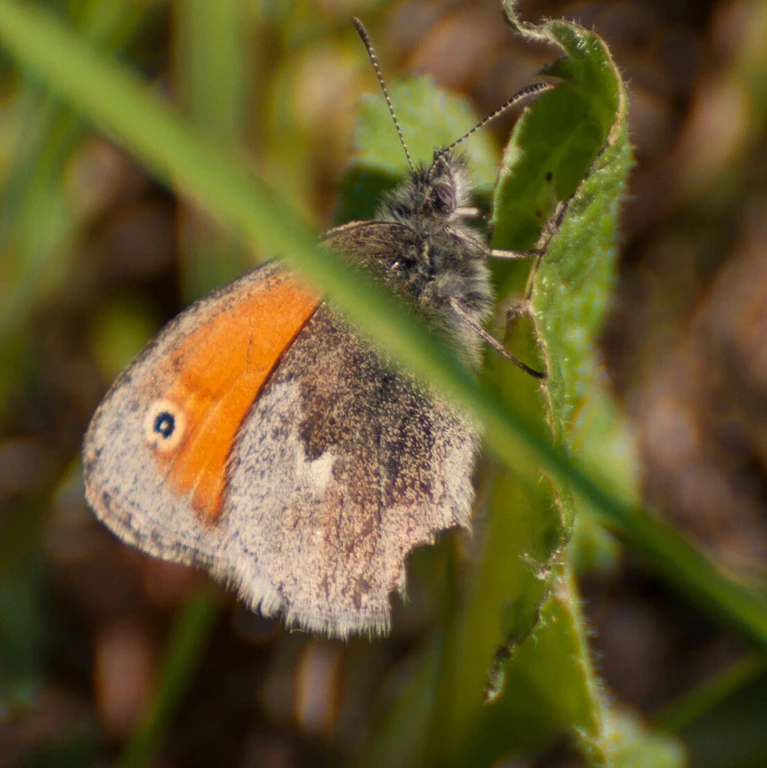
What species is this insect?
Coenonympha pamphilus
